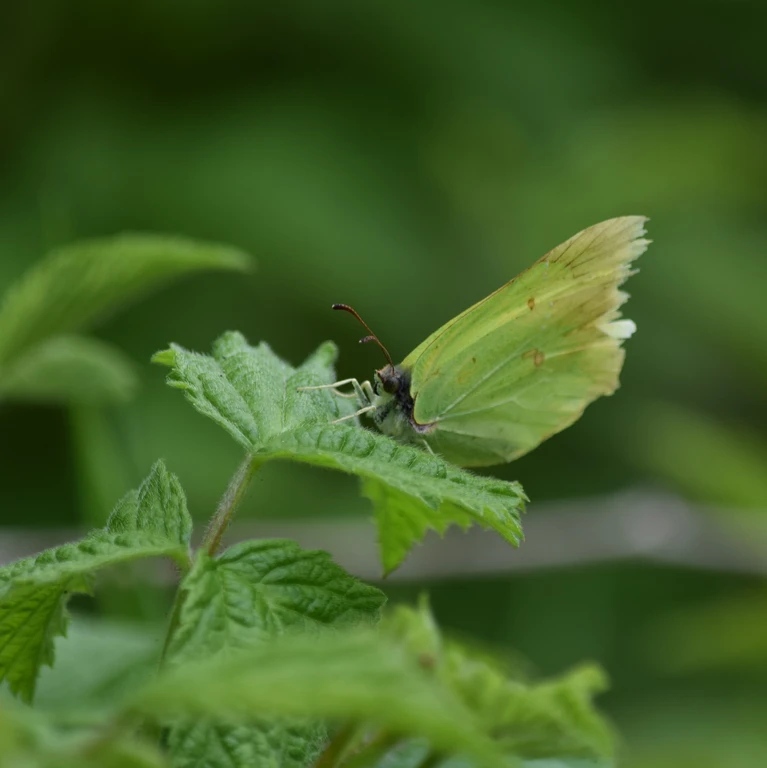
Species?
Gonepteryx rhamni
